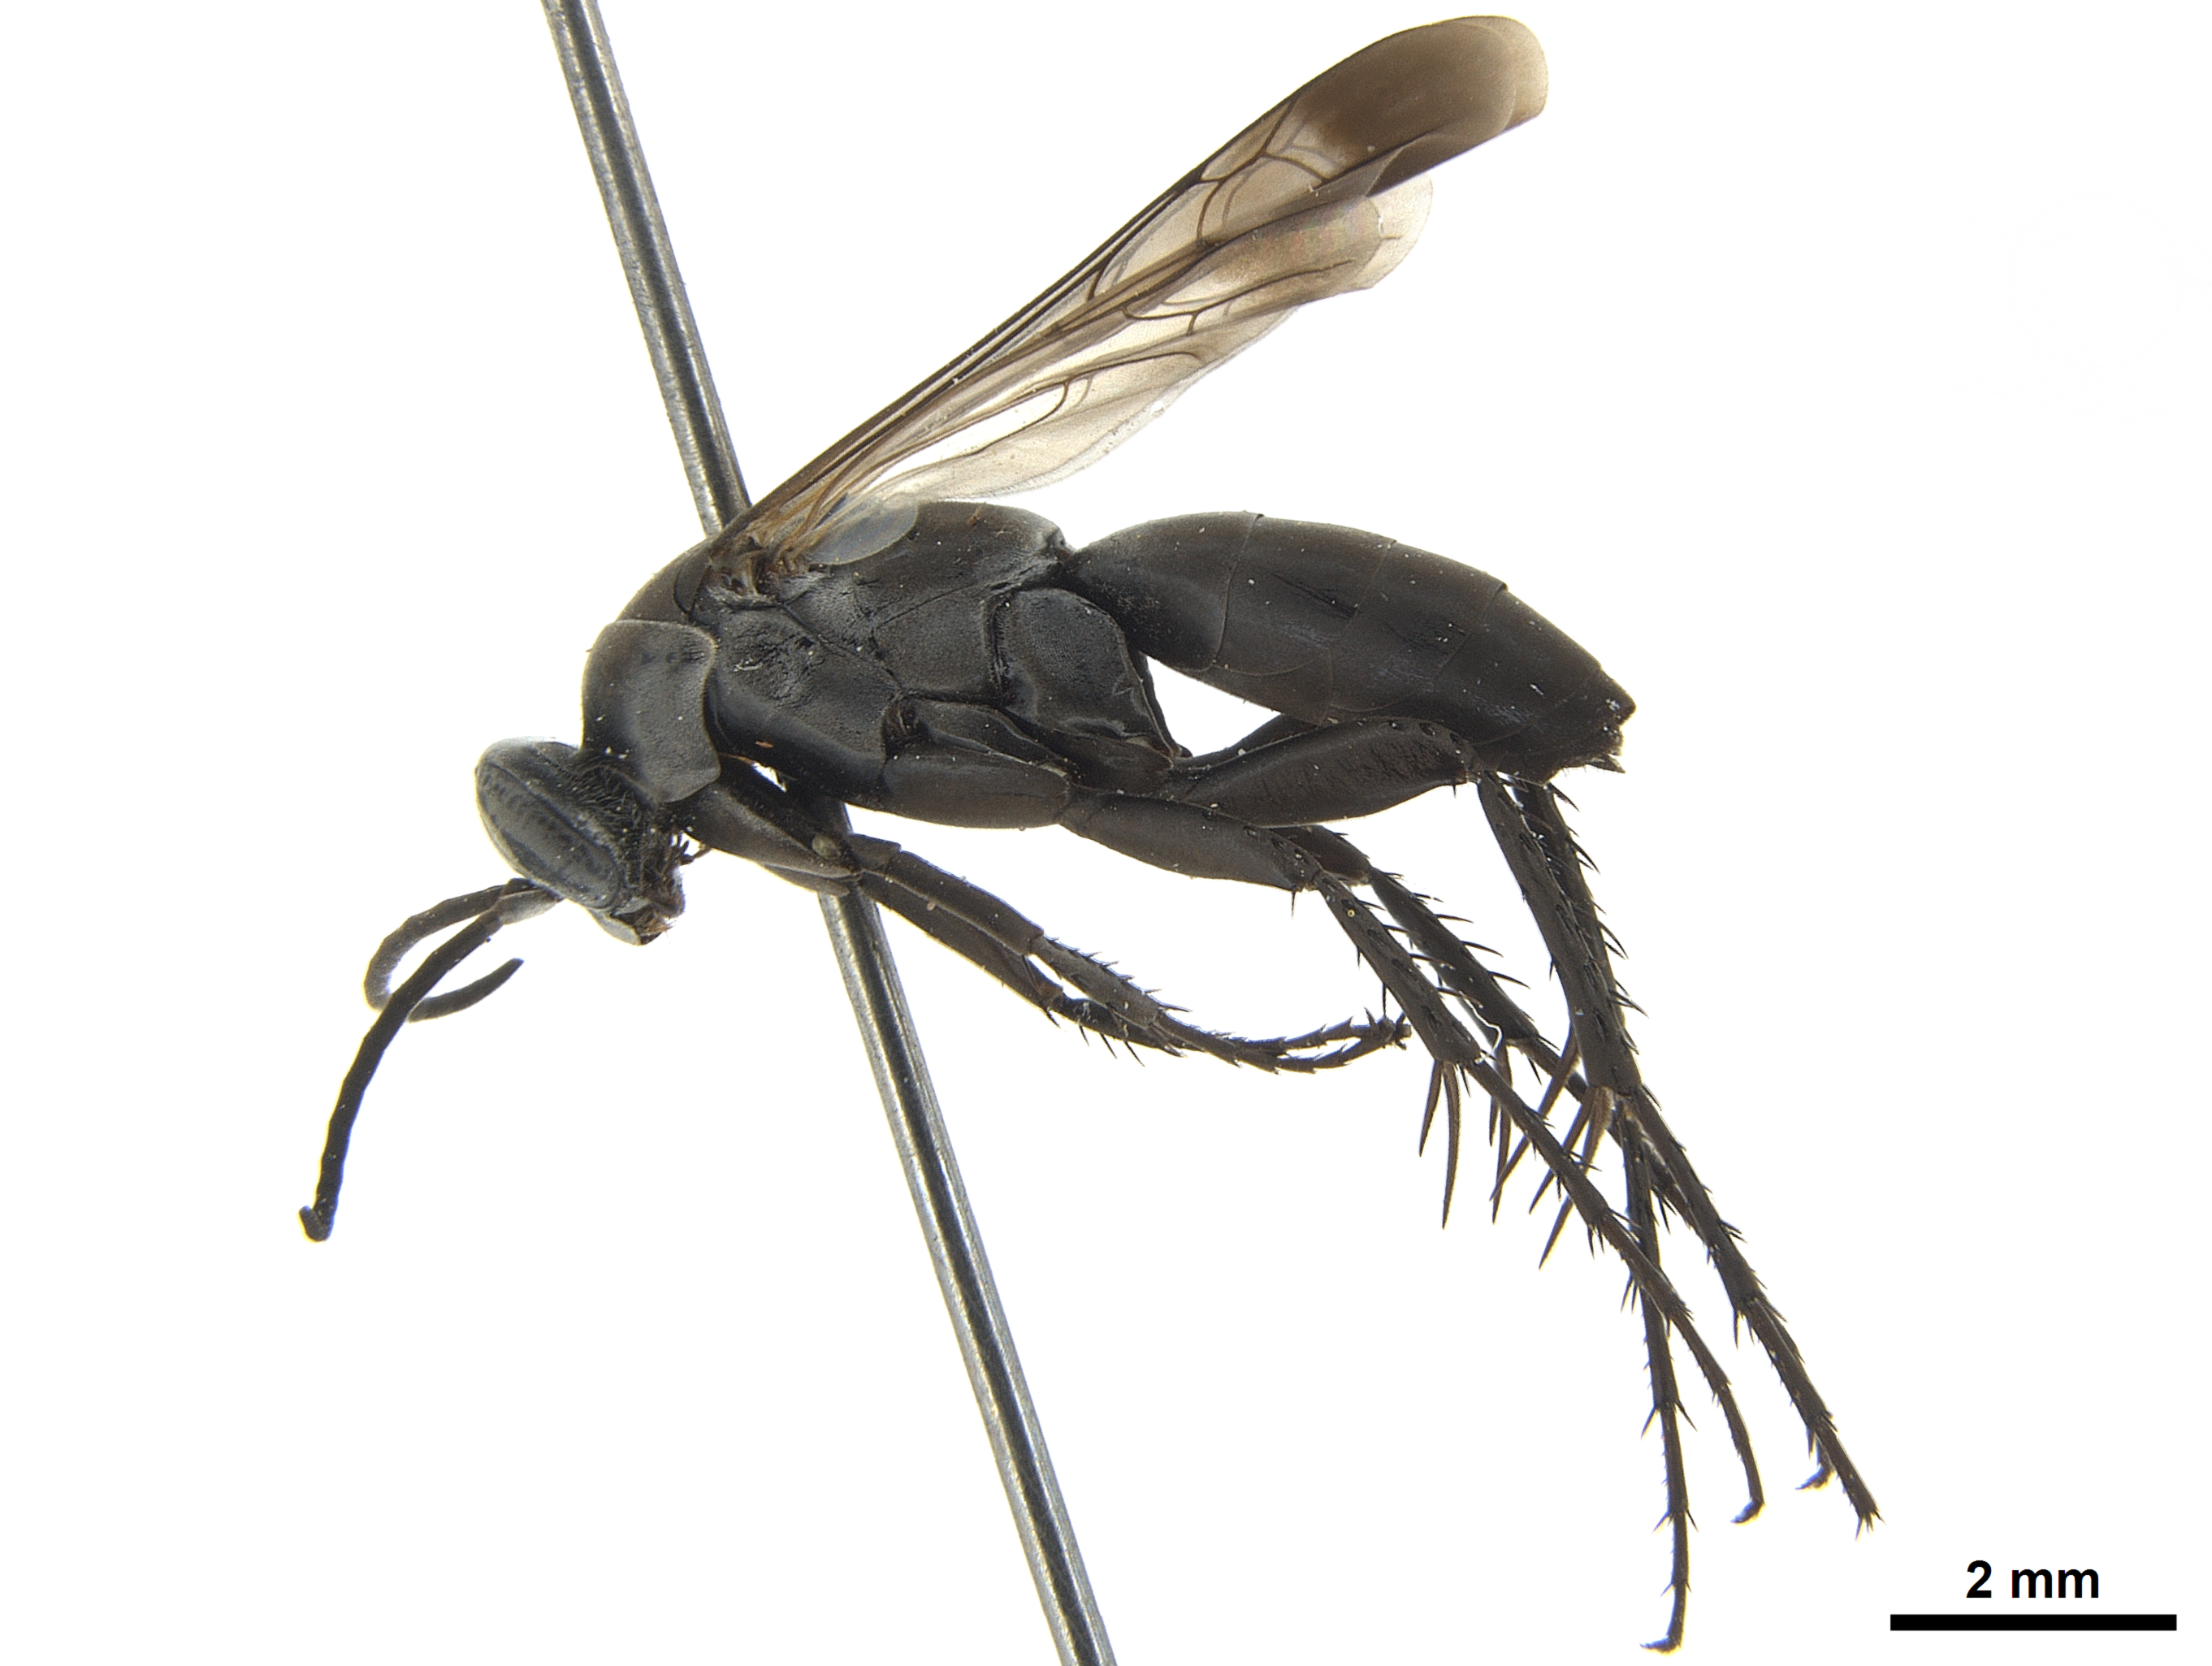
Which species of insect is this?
Telostegus melanurus
